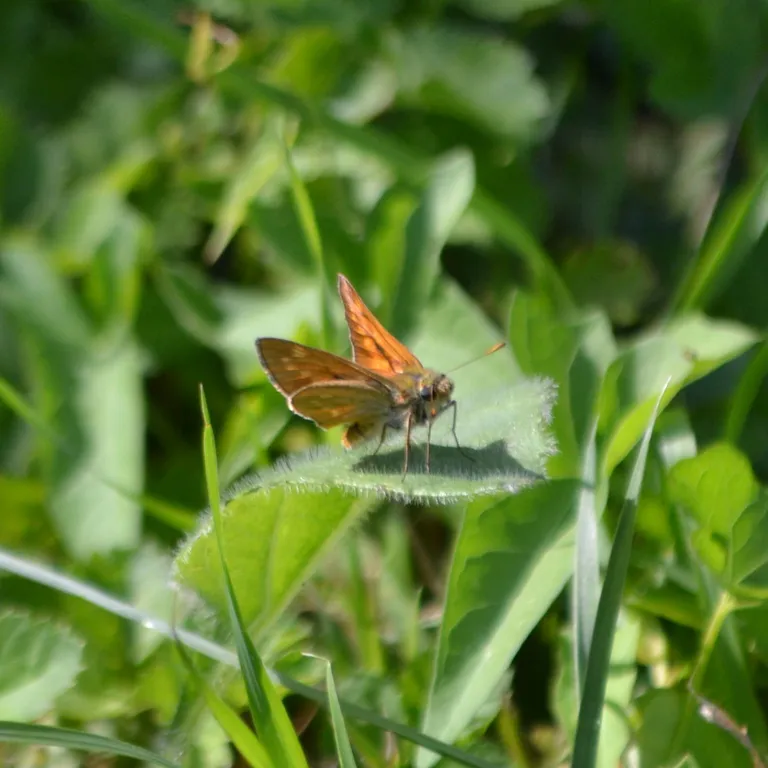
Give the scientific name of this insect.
Ochlodes sylvanus (also Ochlodes venata)
